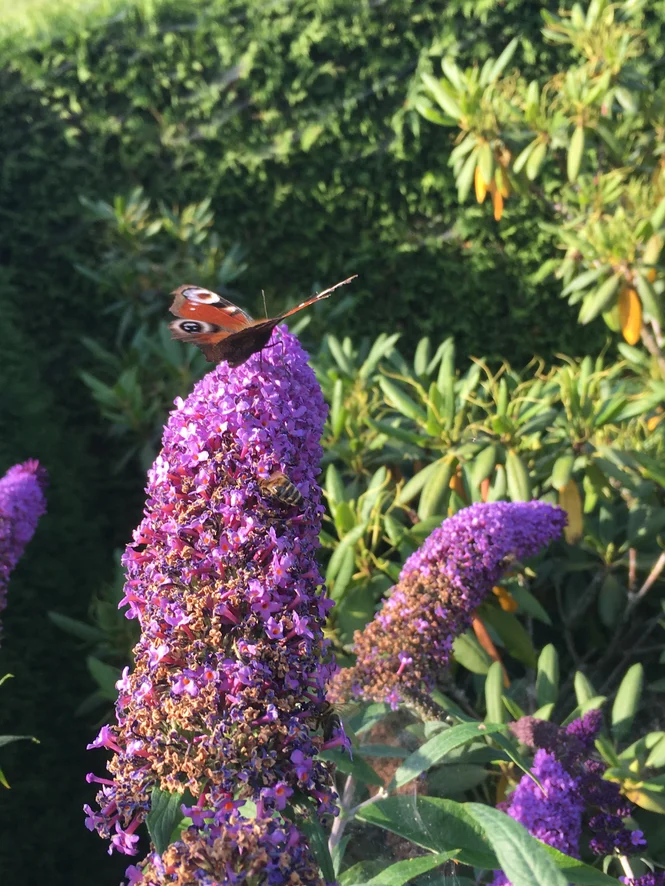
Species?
Aglais io
